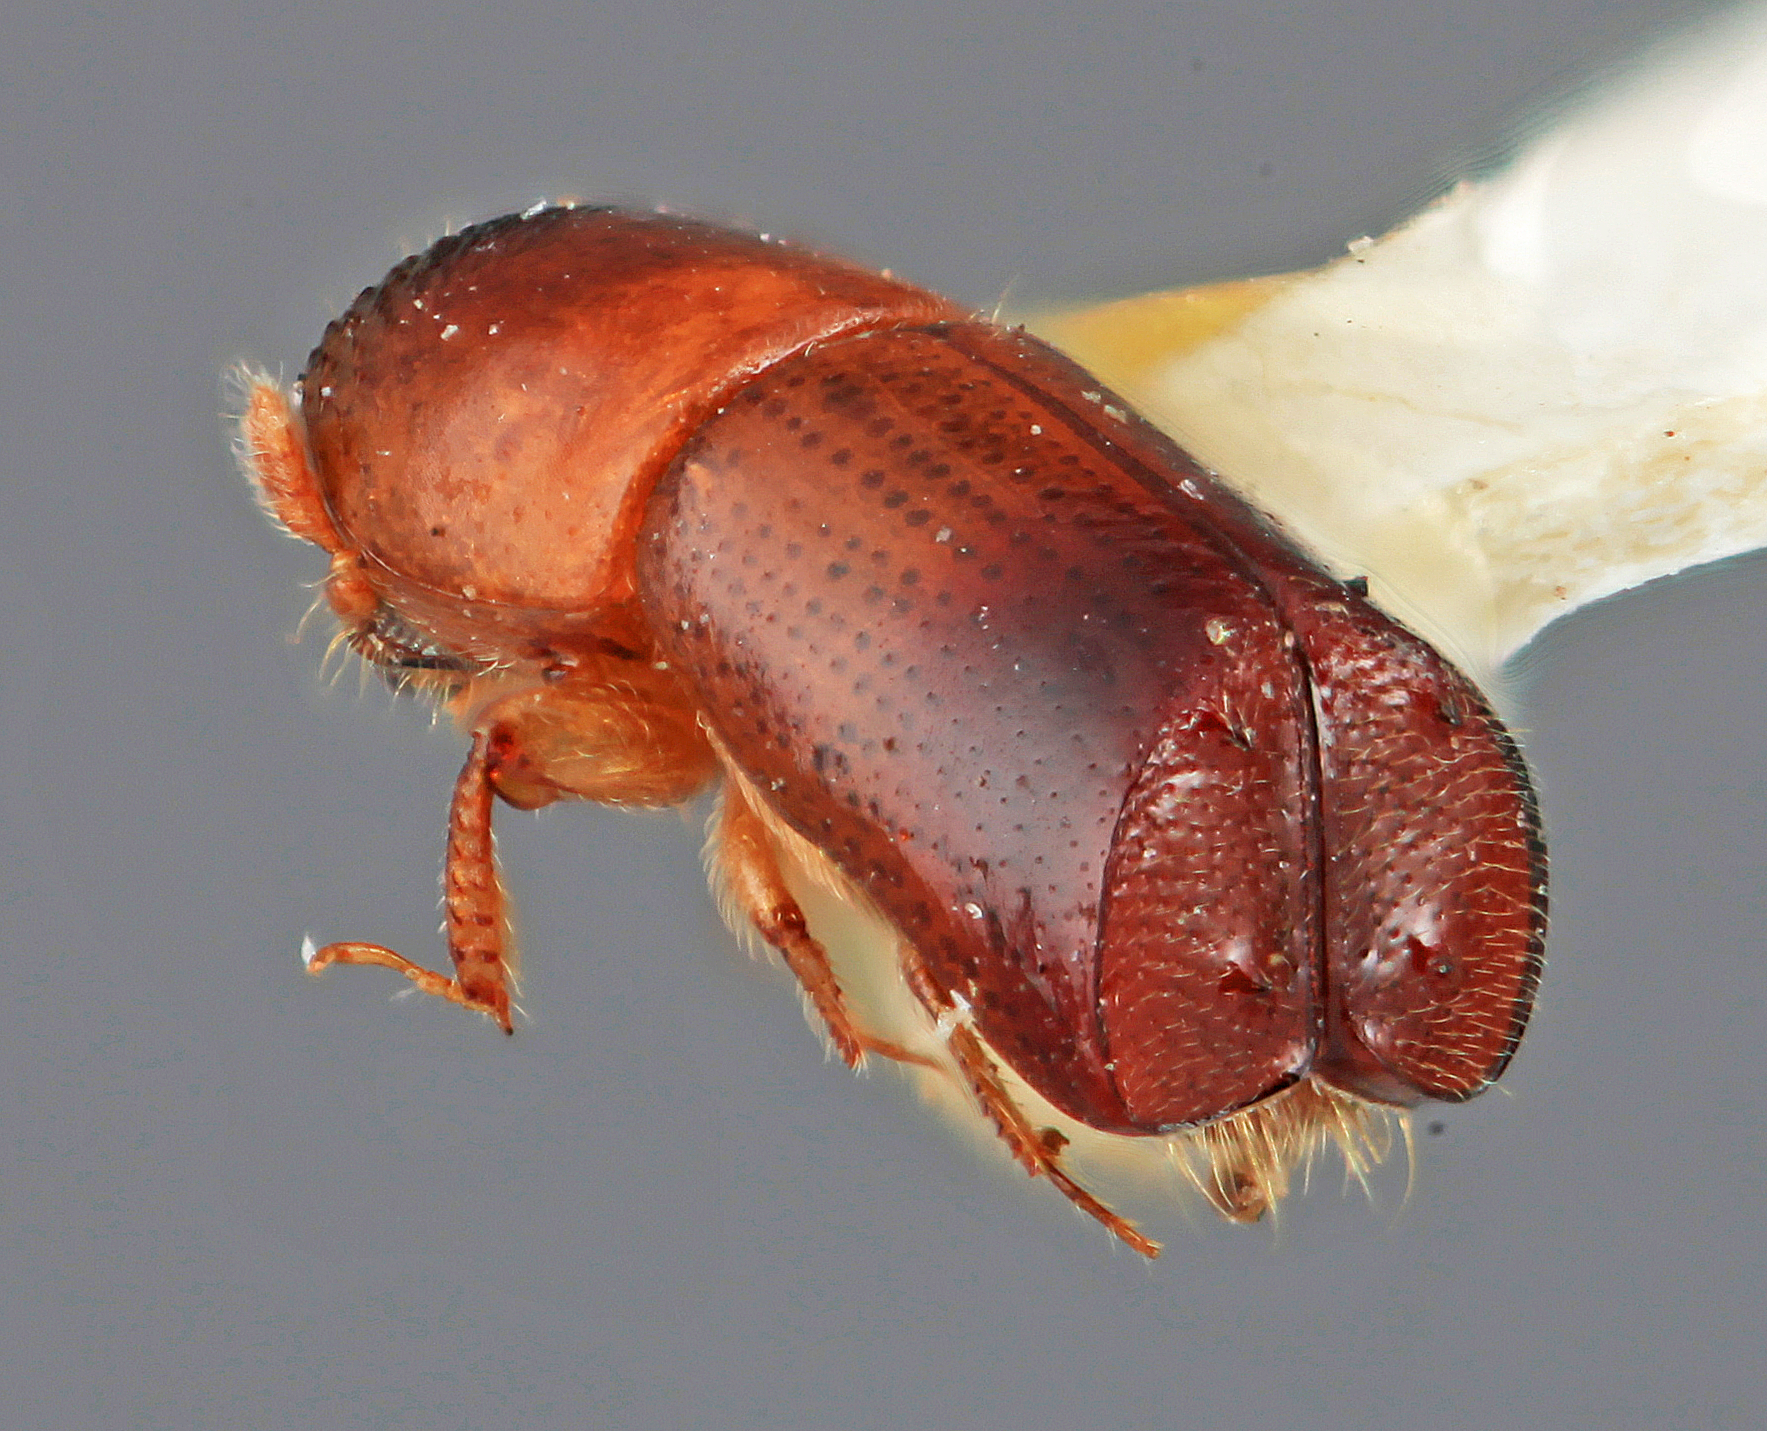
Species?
Monarthrum posticum
